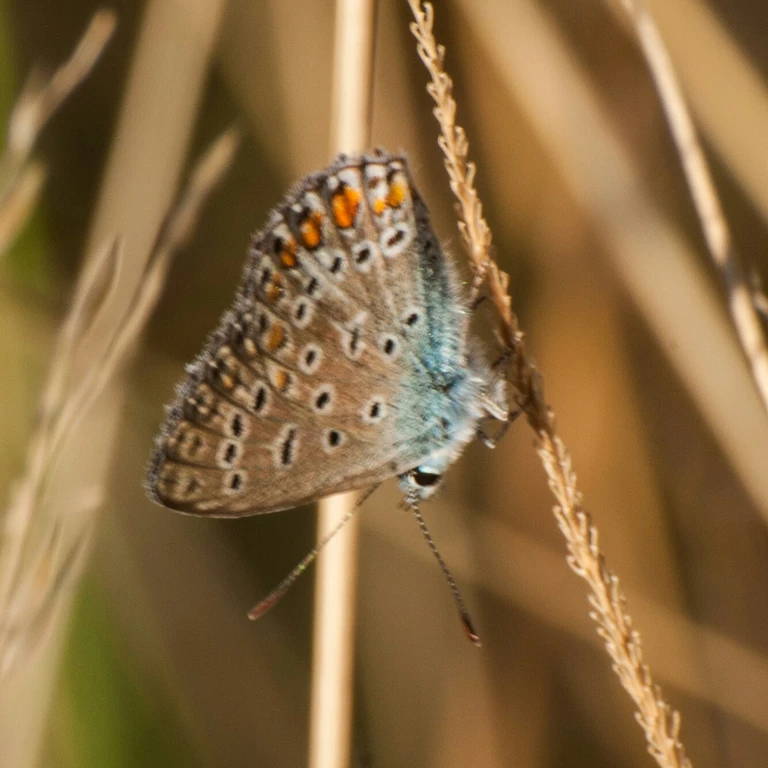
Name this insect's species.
Polyommatus icarus
